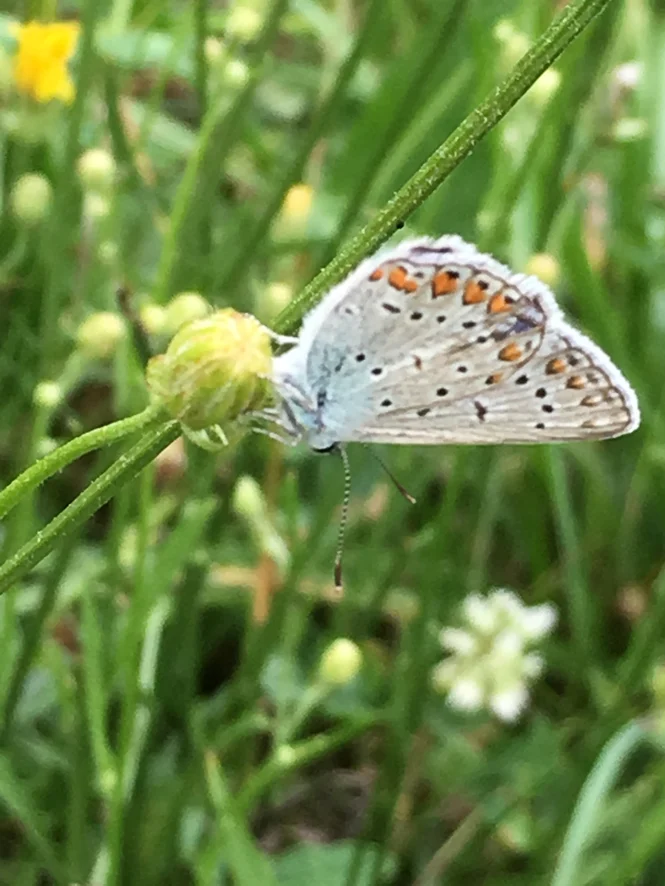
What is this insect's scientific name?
Polyommatus icarus
